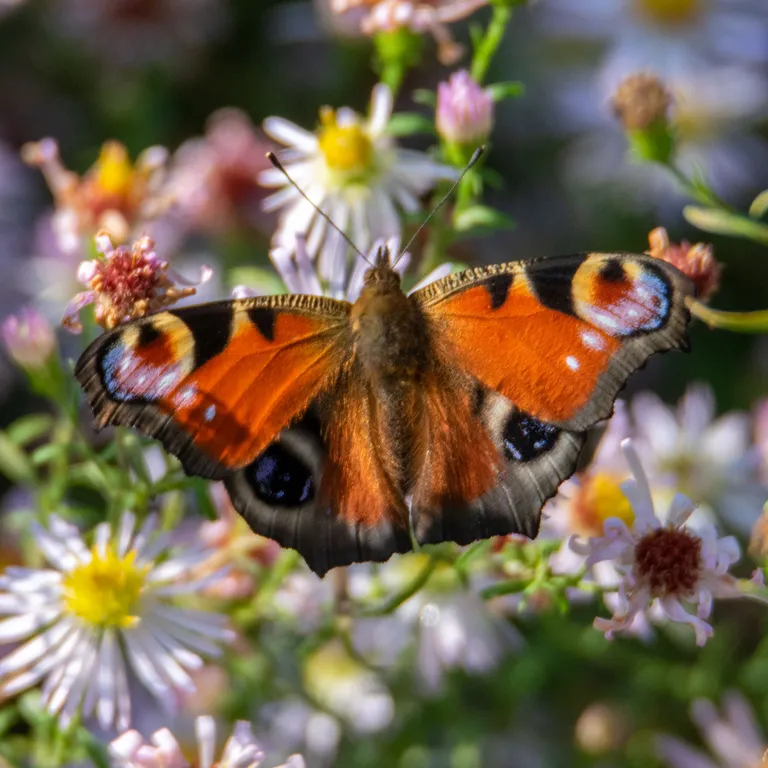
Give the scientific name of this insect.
Aglais io
